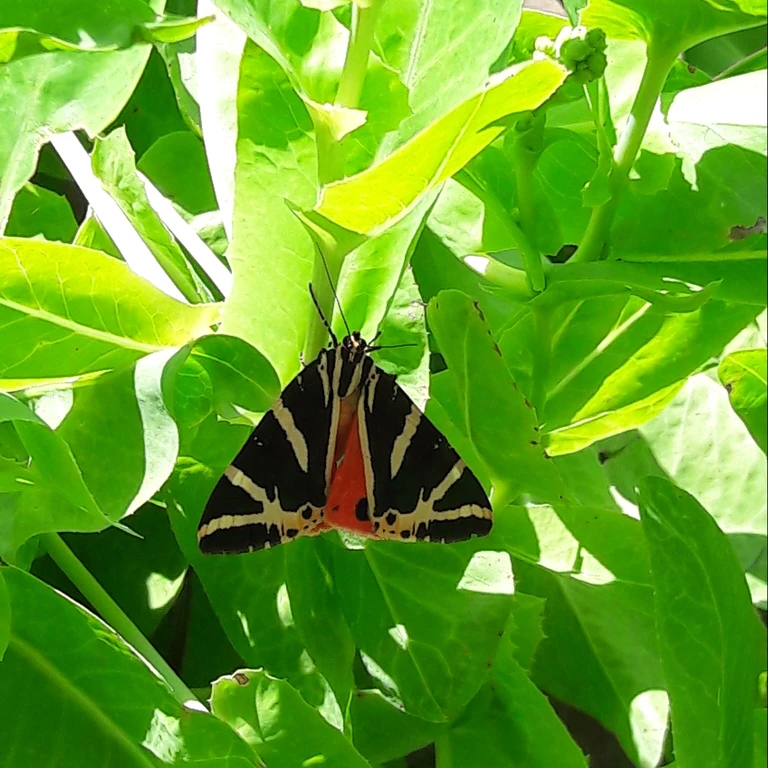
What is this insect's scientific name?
Euplagia quadripunctaria
